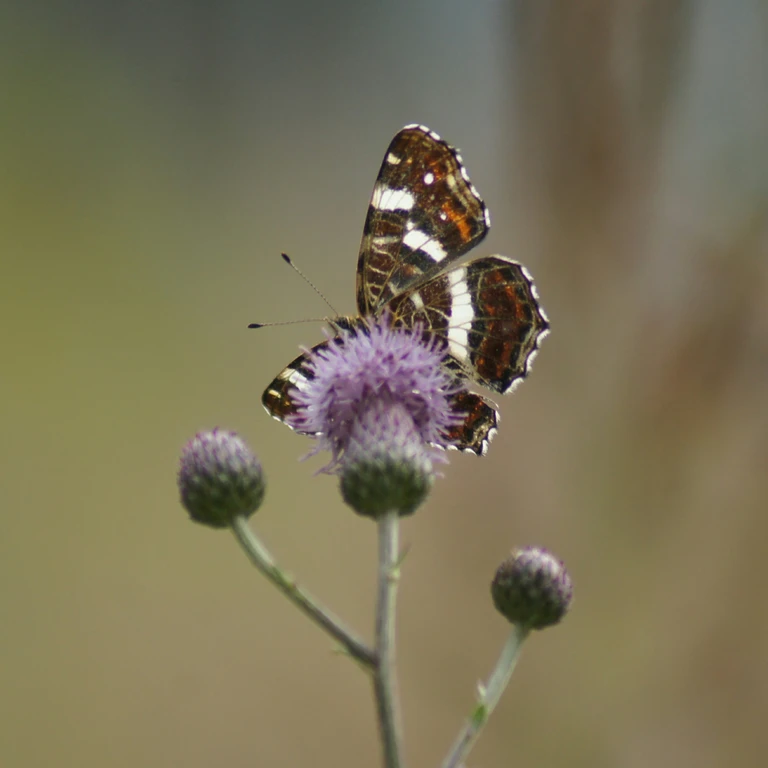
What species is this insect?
Araschnia levana
